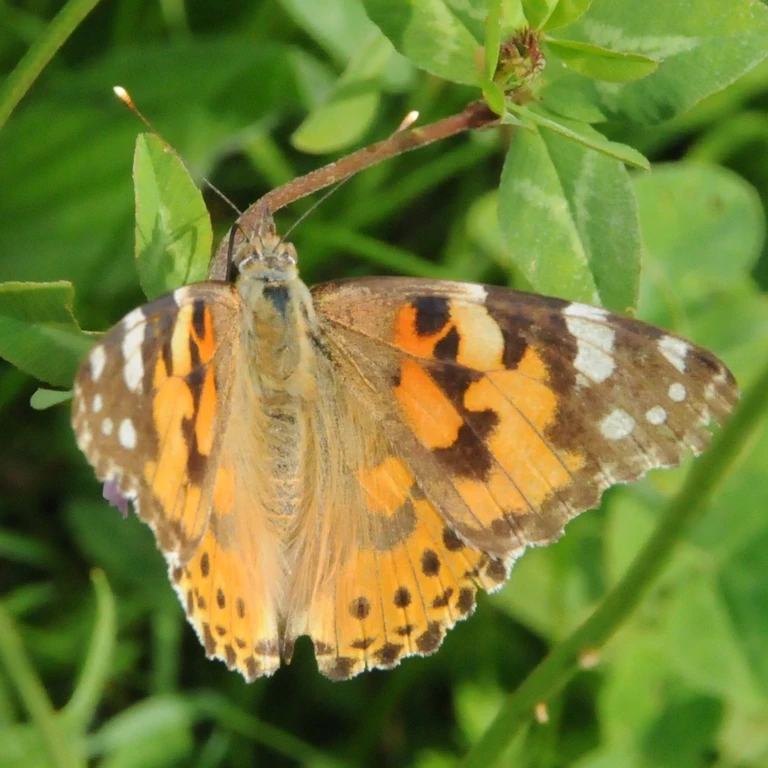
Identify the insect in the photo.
Vanessa cardui
